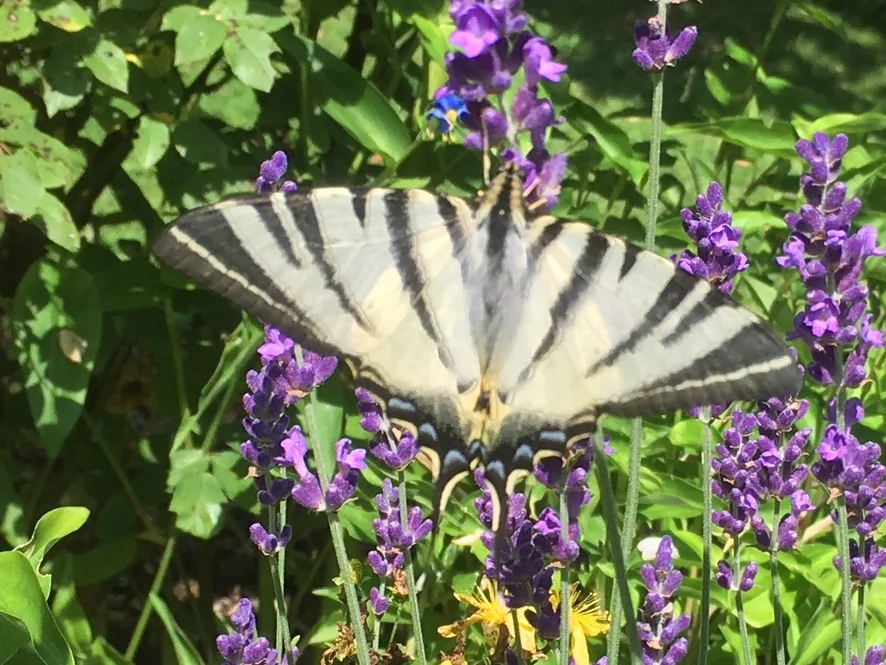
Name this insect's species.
Iphiclides podalirius
